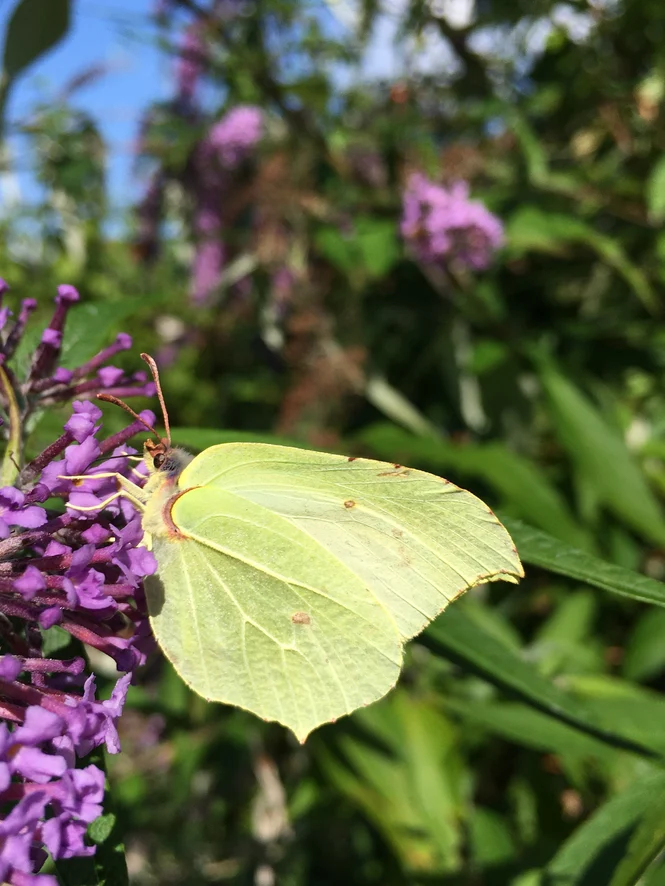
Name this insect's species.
Gonepteryx rhamni
